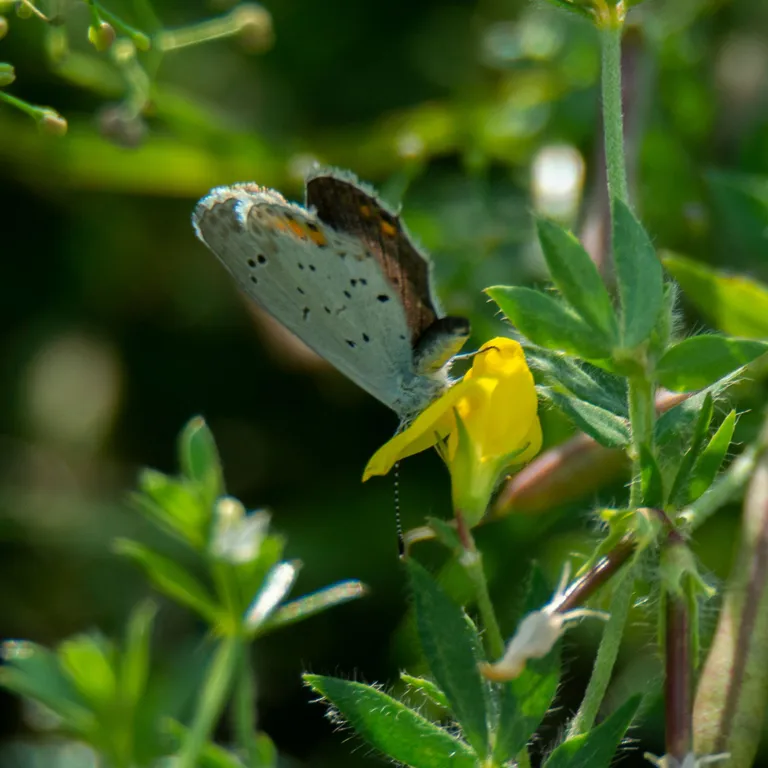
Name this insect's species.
Cupido argiades (also Elkalyce argiades)
